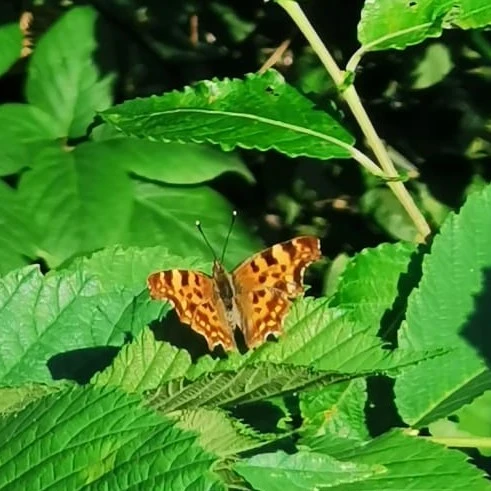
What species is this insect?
Polygonia c-album
